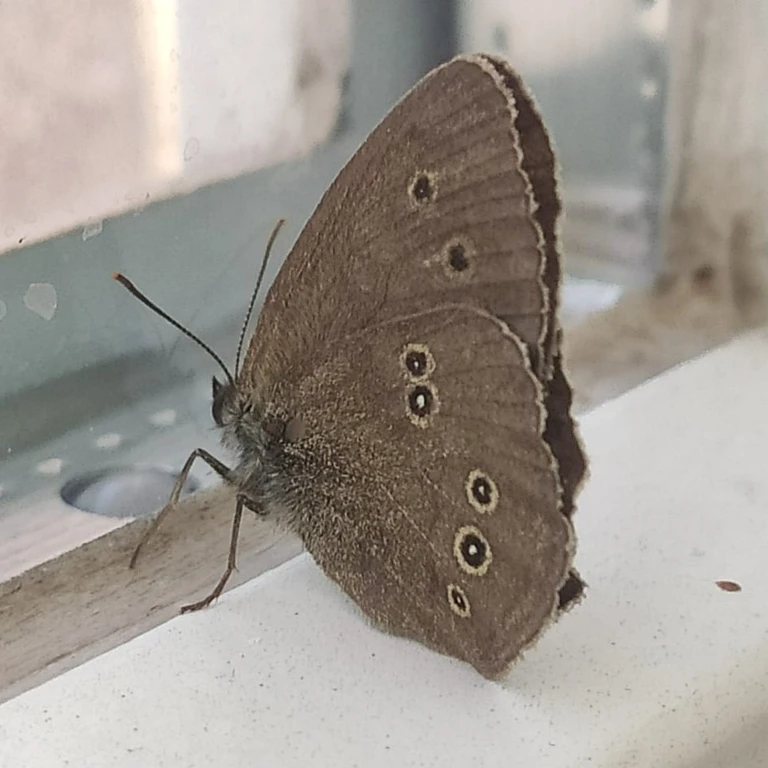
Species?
Aphantopus hyperantus
